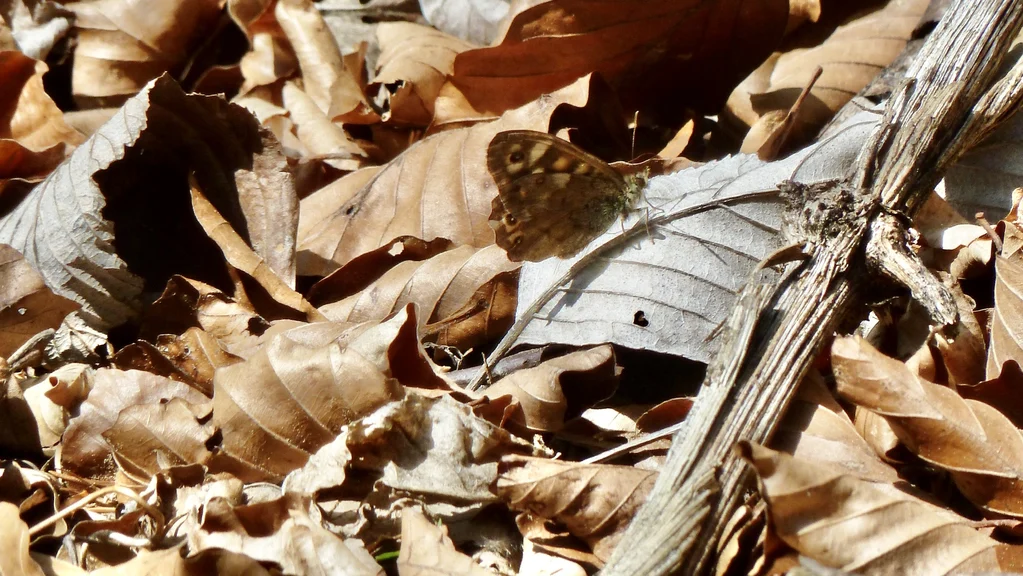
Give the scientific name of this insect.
Pararge aegeria
